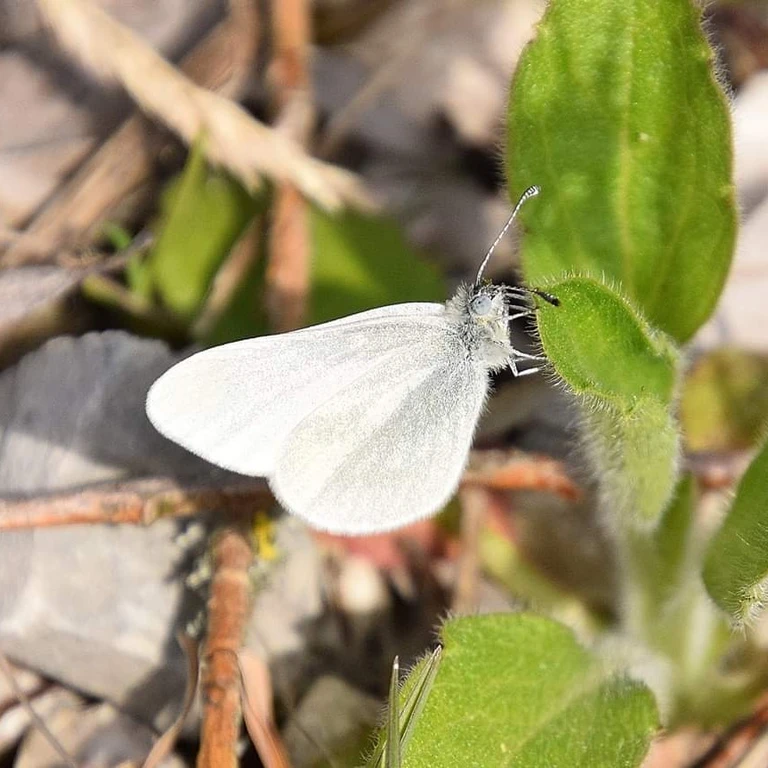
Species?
Leptidea sinapis/juvernica
